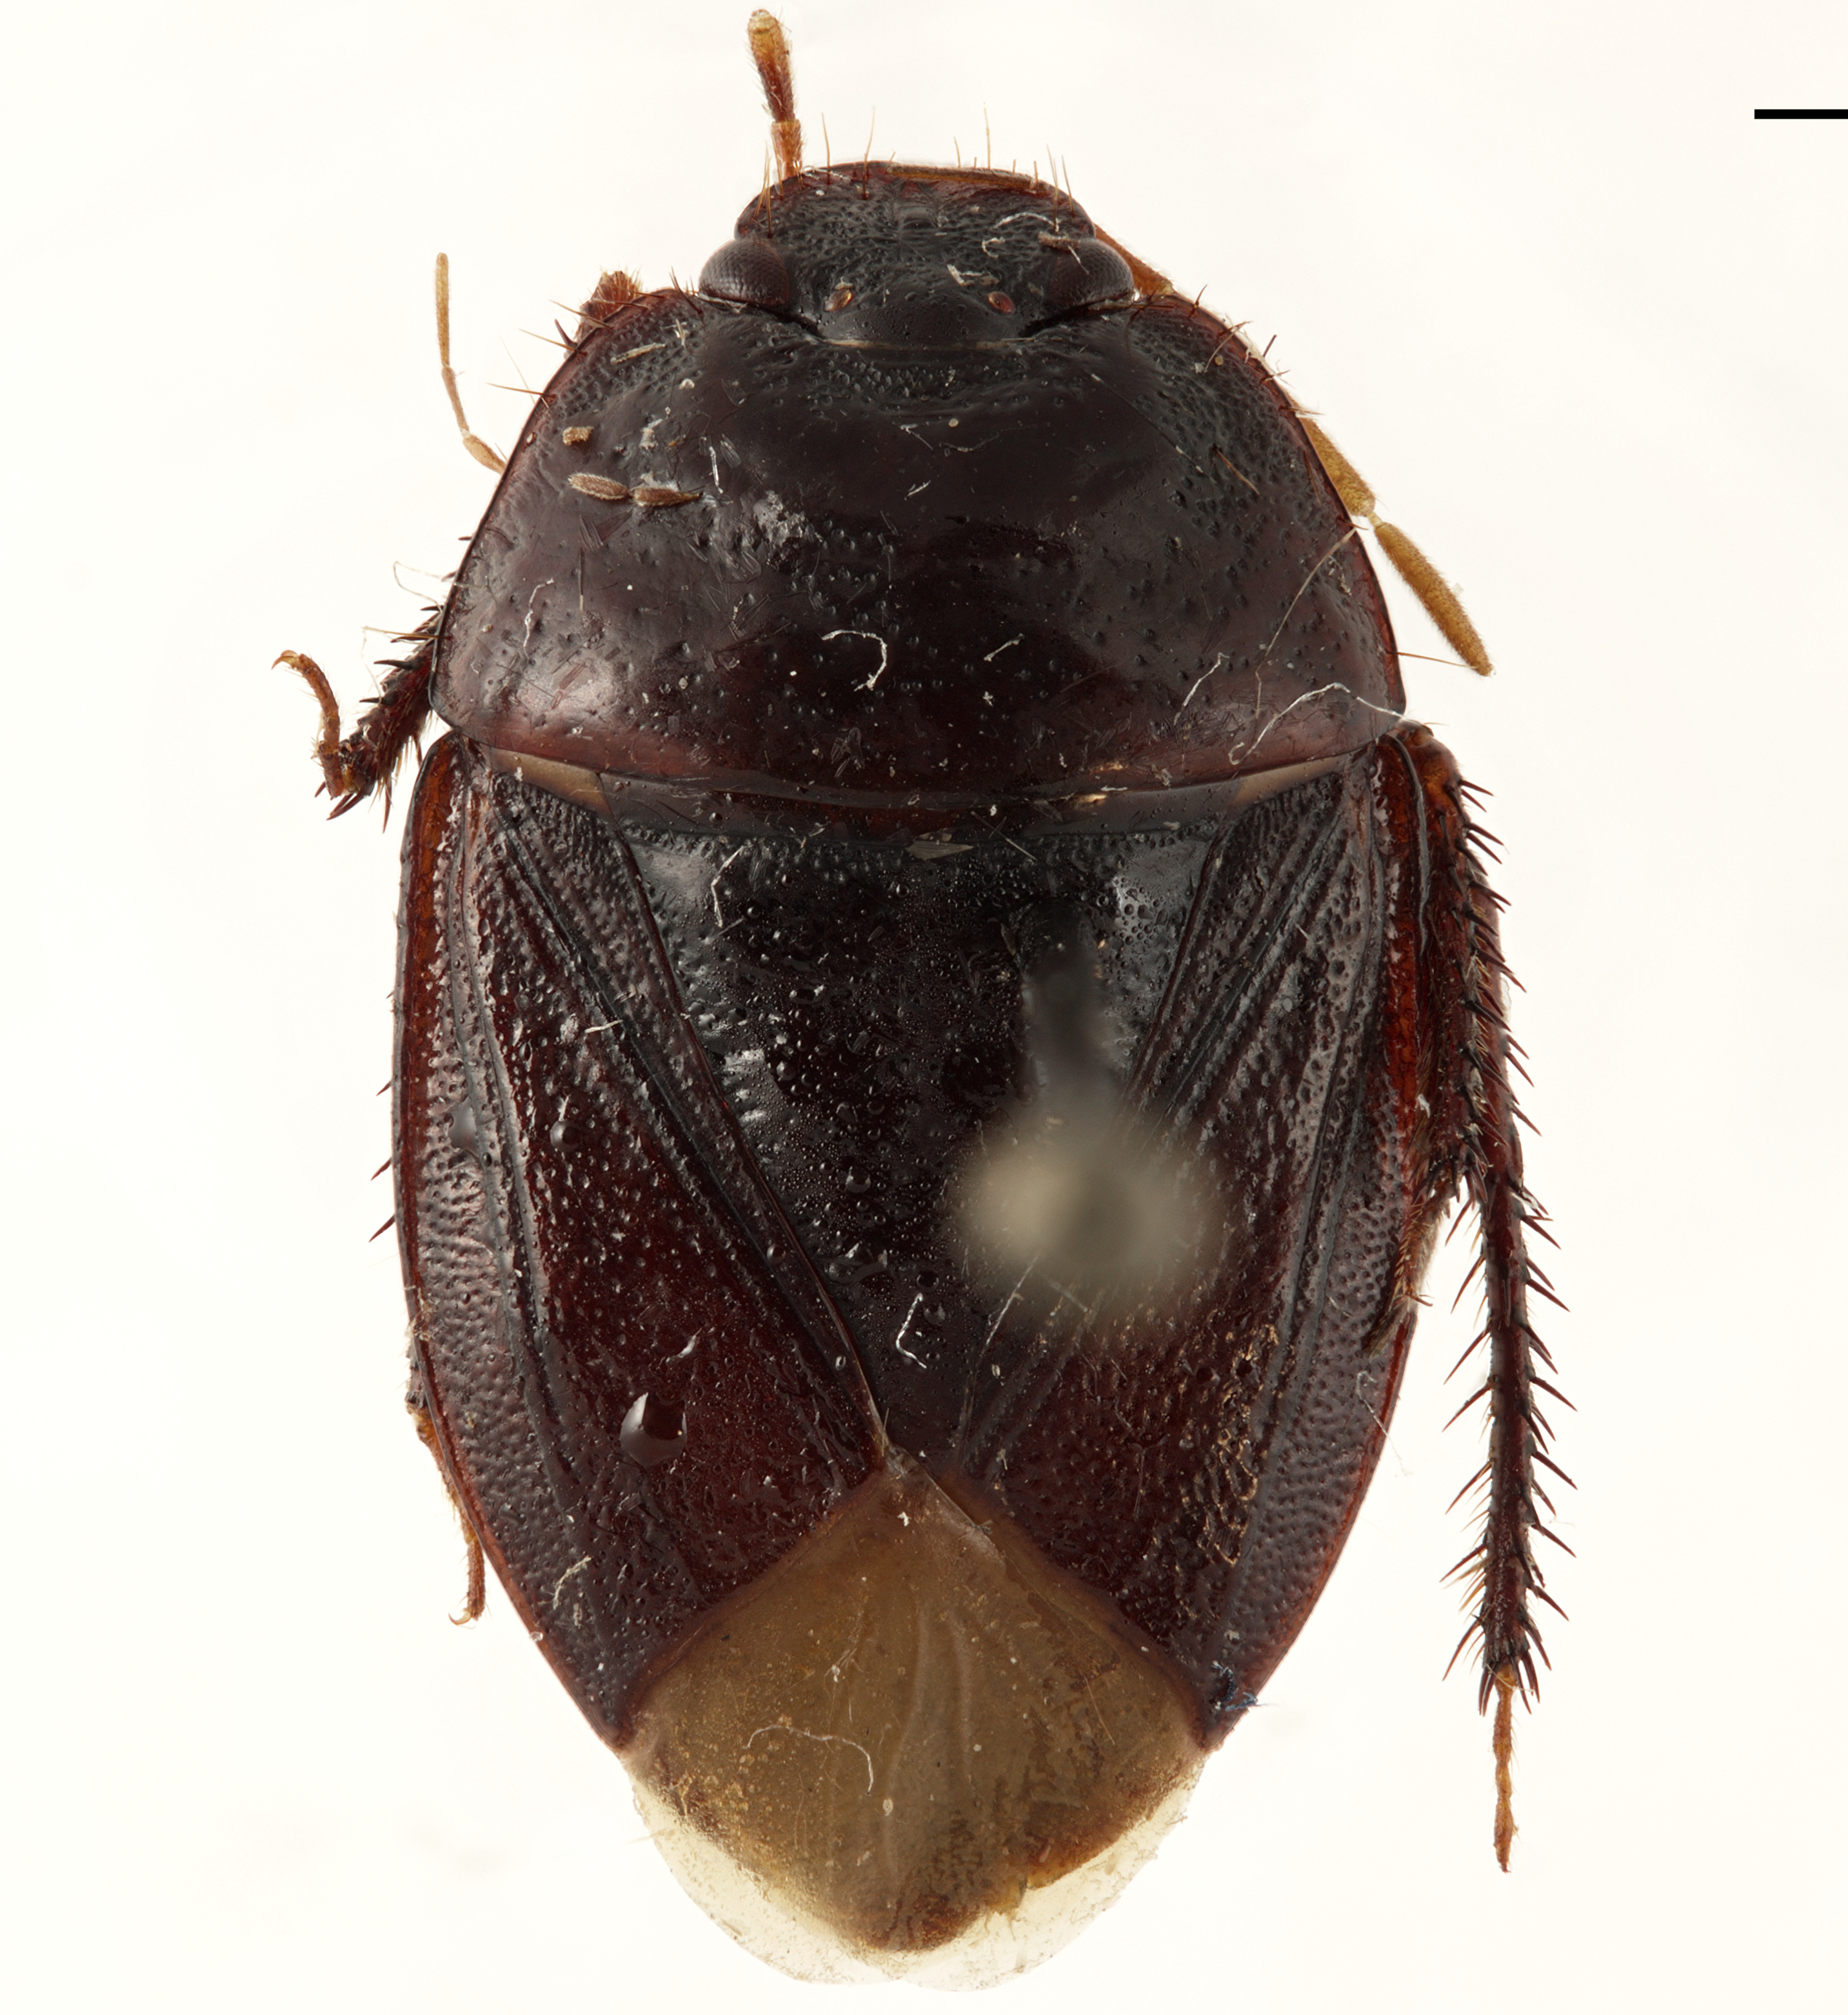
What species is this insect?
Pseudonalips cribratus
